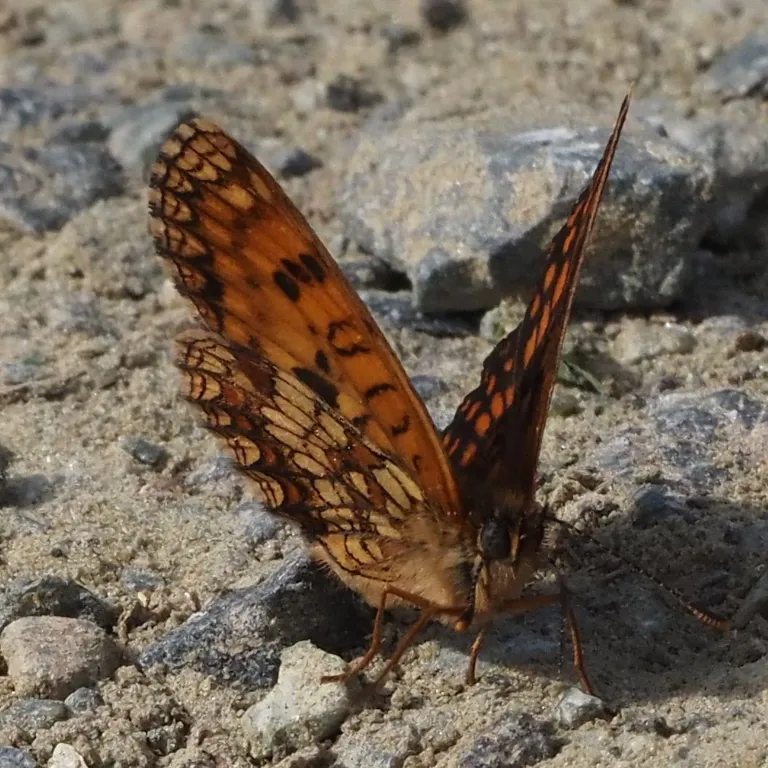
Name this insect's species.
Melitaea athalia
